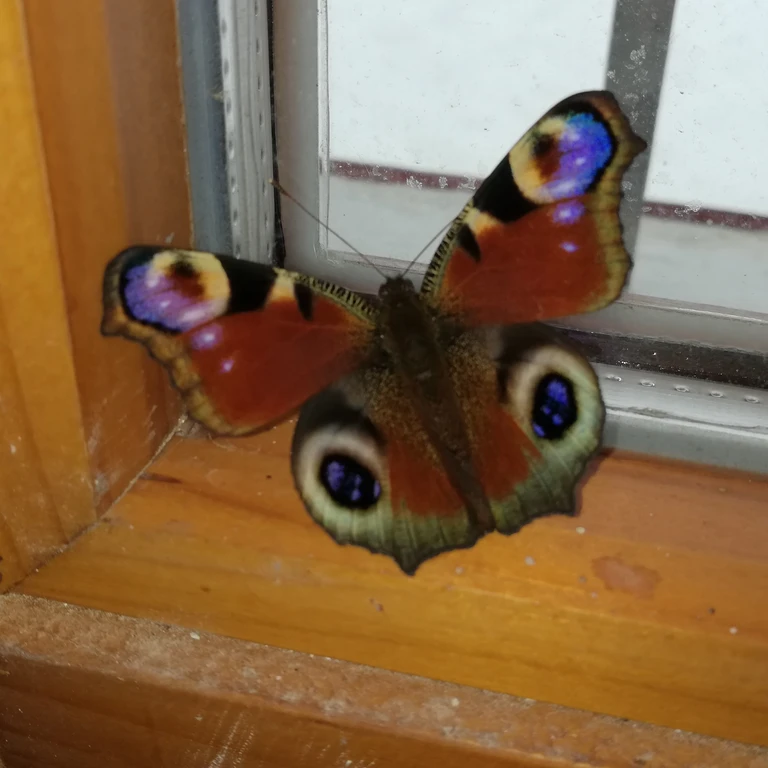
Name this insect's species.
Aglais io
